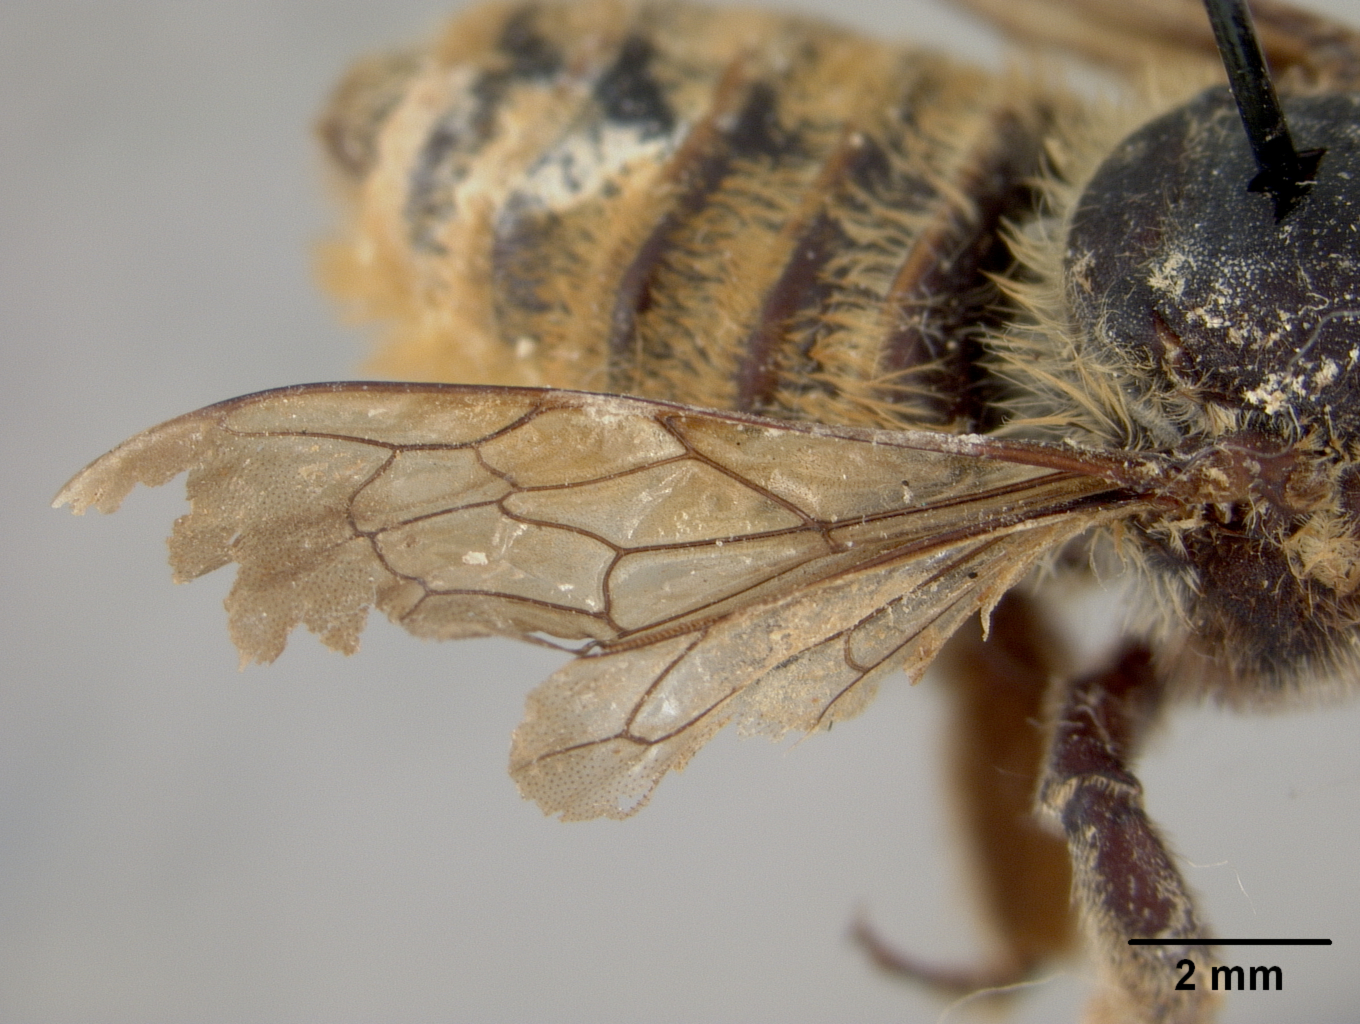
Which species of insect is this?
Megachile caldwelli
